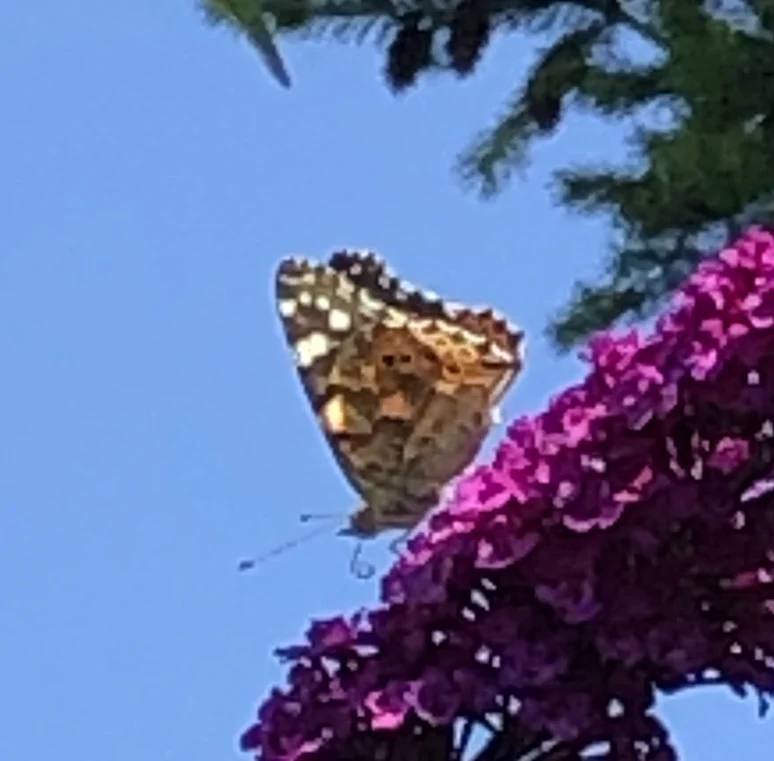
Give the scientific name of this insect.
Vanessa cardui
